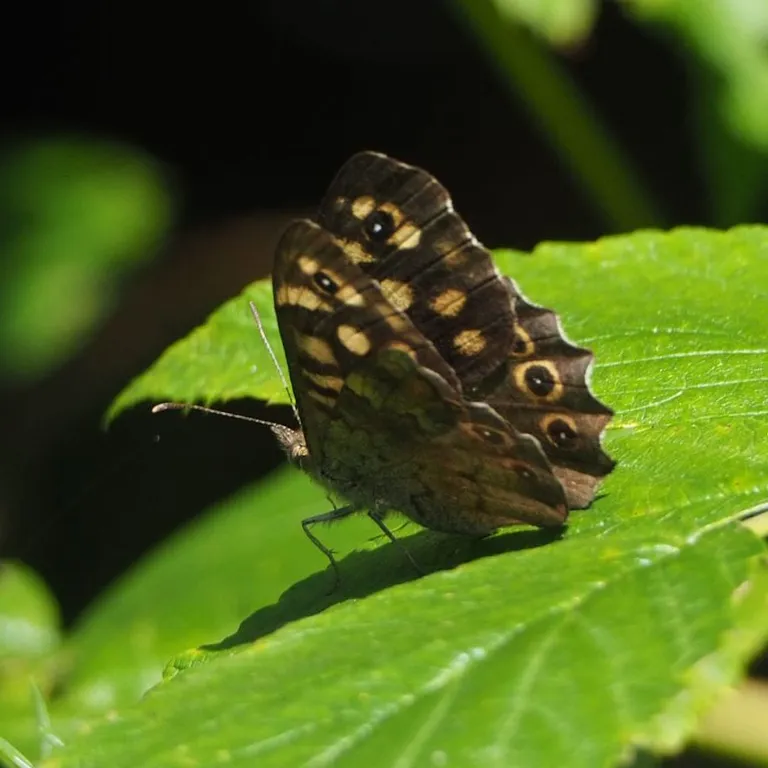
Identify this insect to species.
Pararge aegeria
